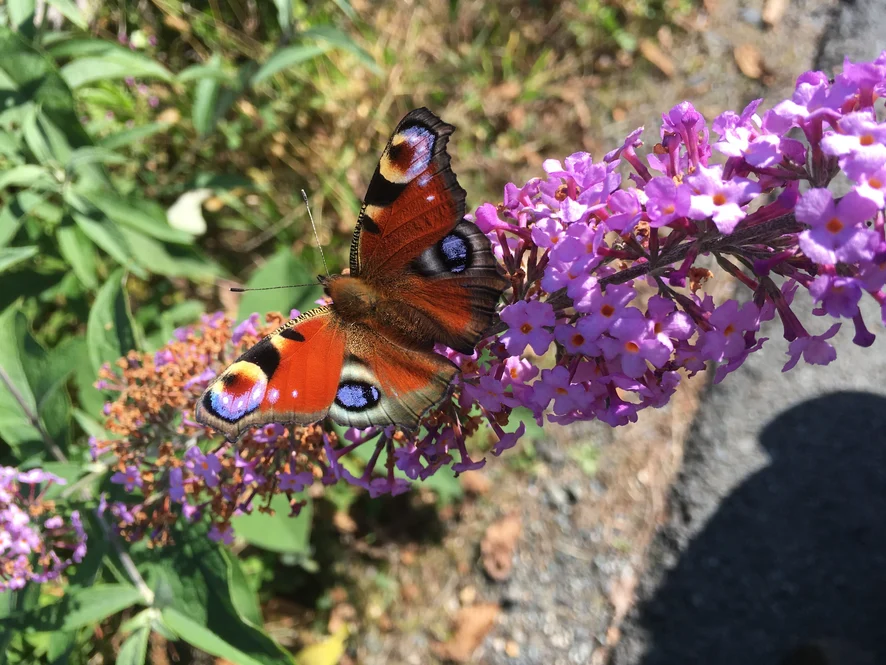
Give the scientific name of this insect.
Aglais io
